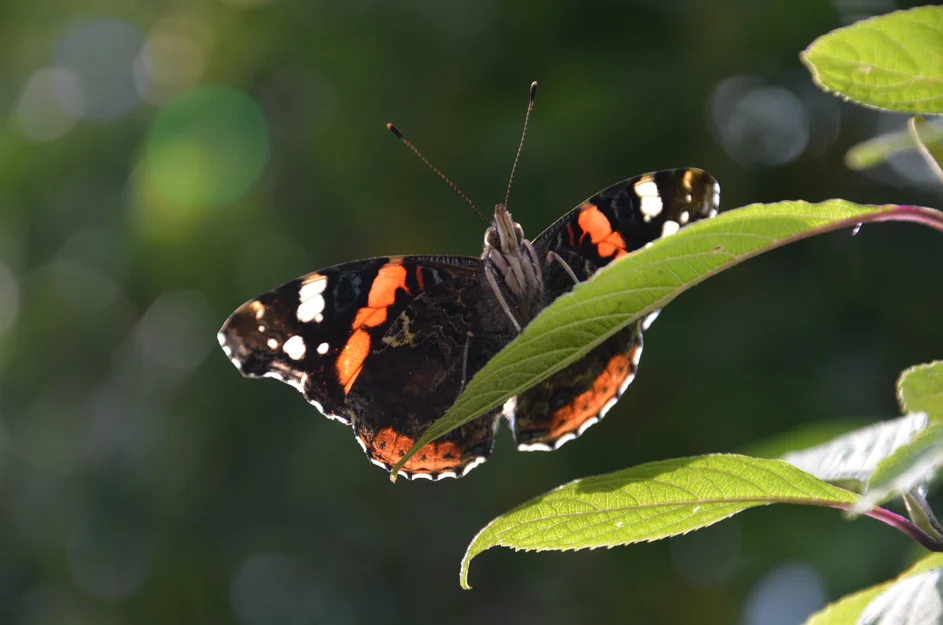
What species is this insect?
Vanessa atalanta
